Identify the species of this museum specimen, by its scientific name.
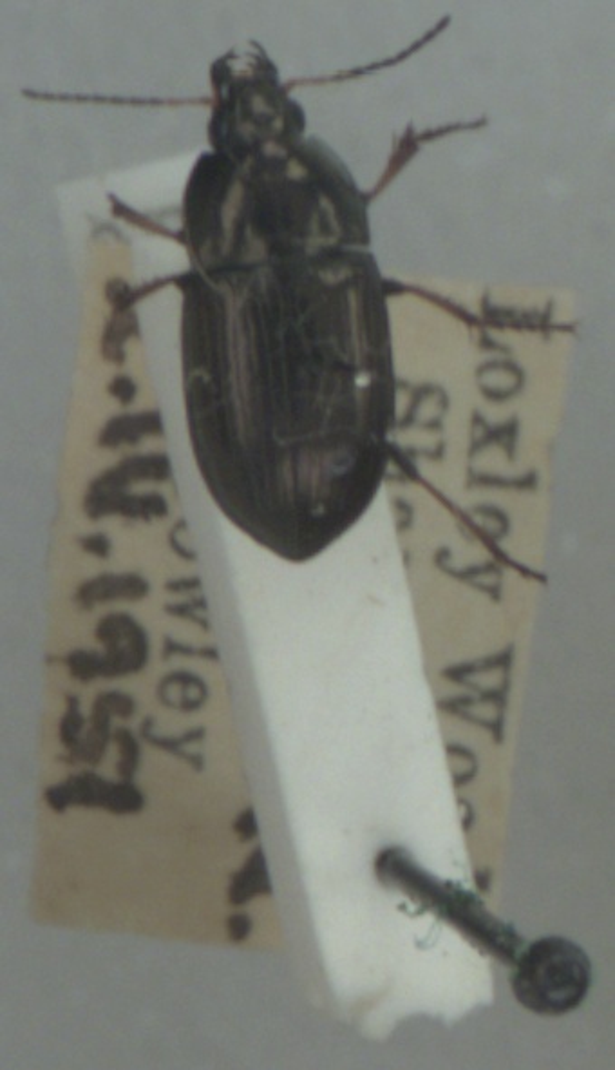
Amara plebeja
